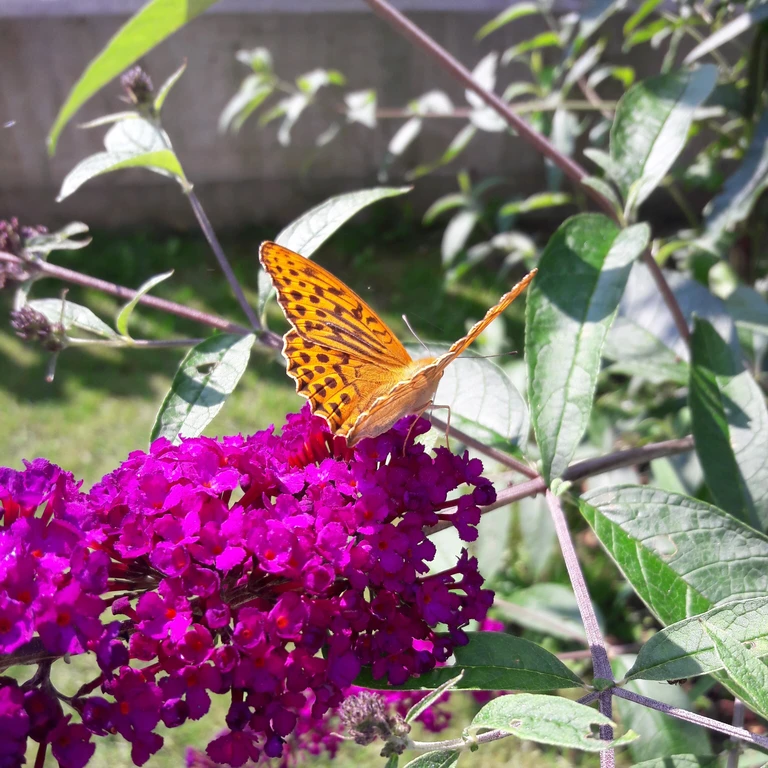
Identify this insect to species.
Argynnis paphia
